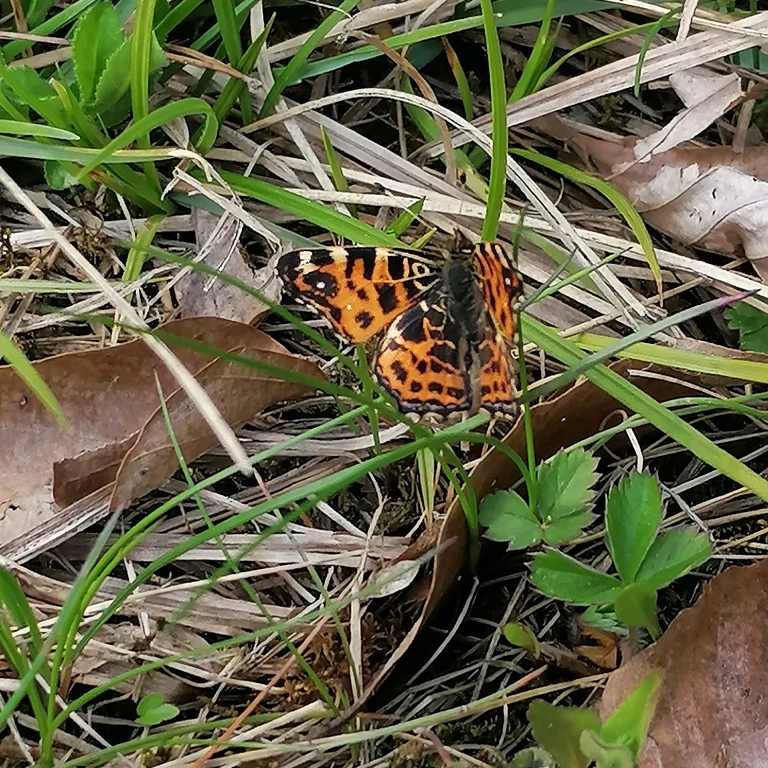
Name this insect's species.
Araschnia levana
